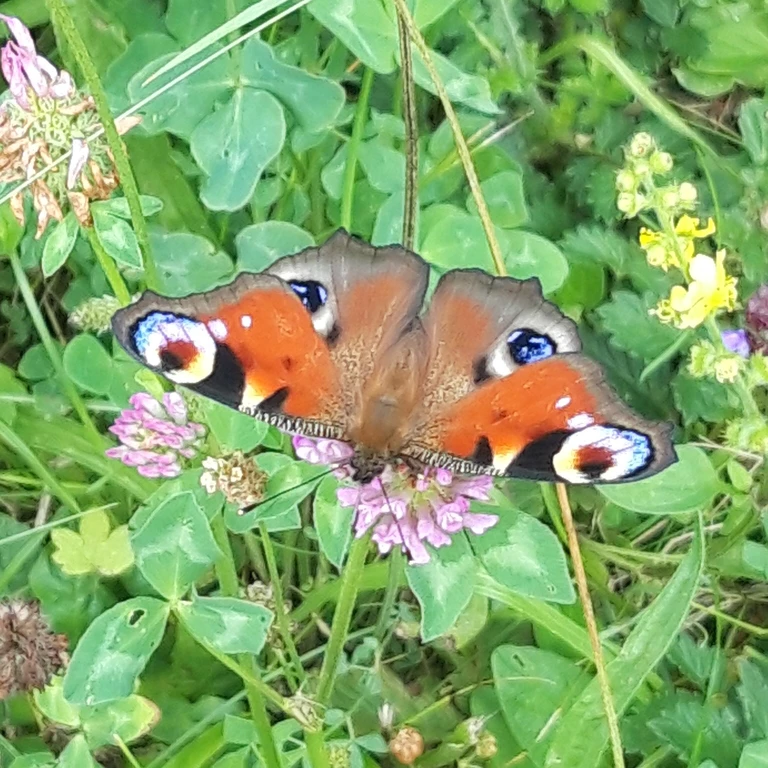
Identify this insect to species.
Aglais io
